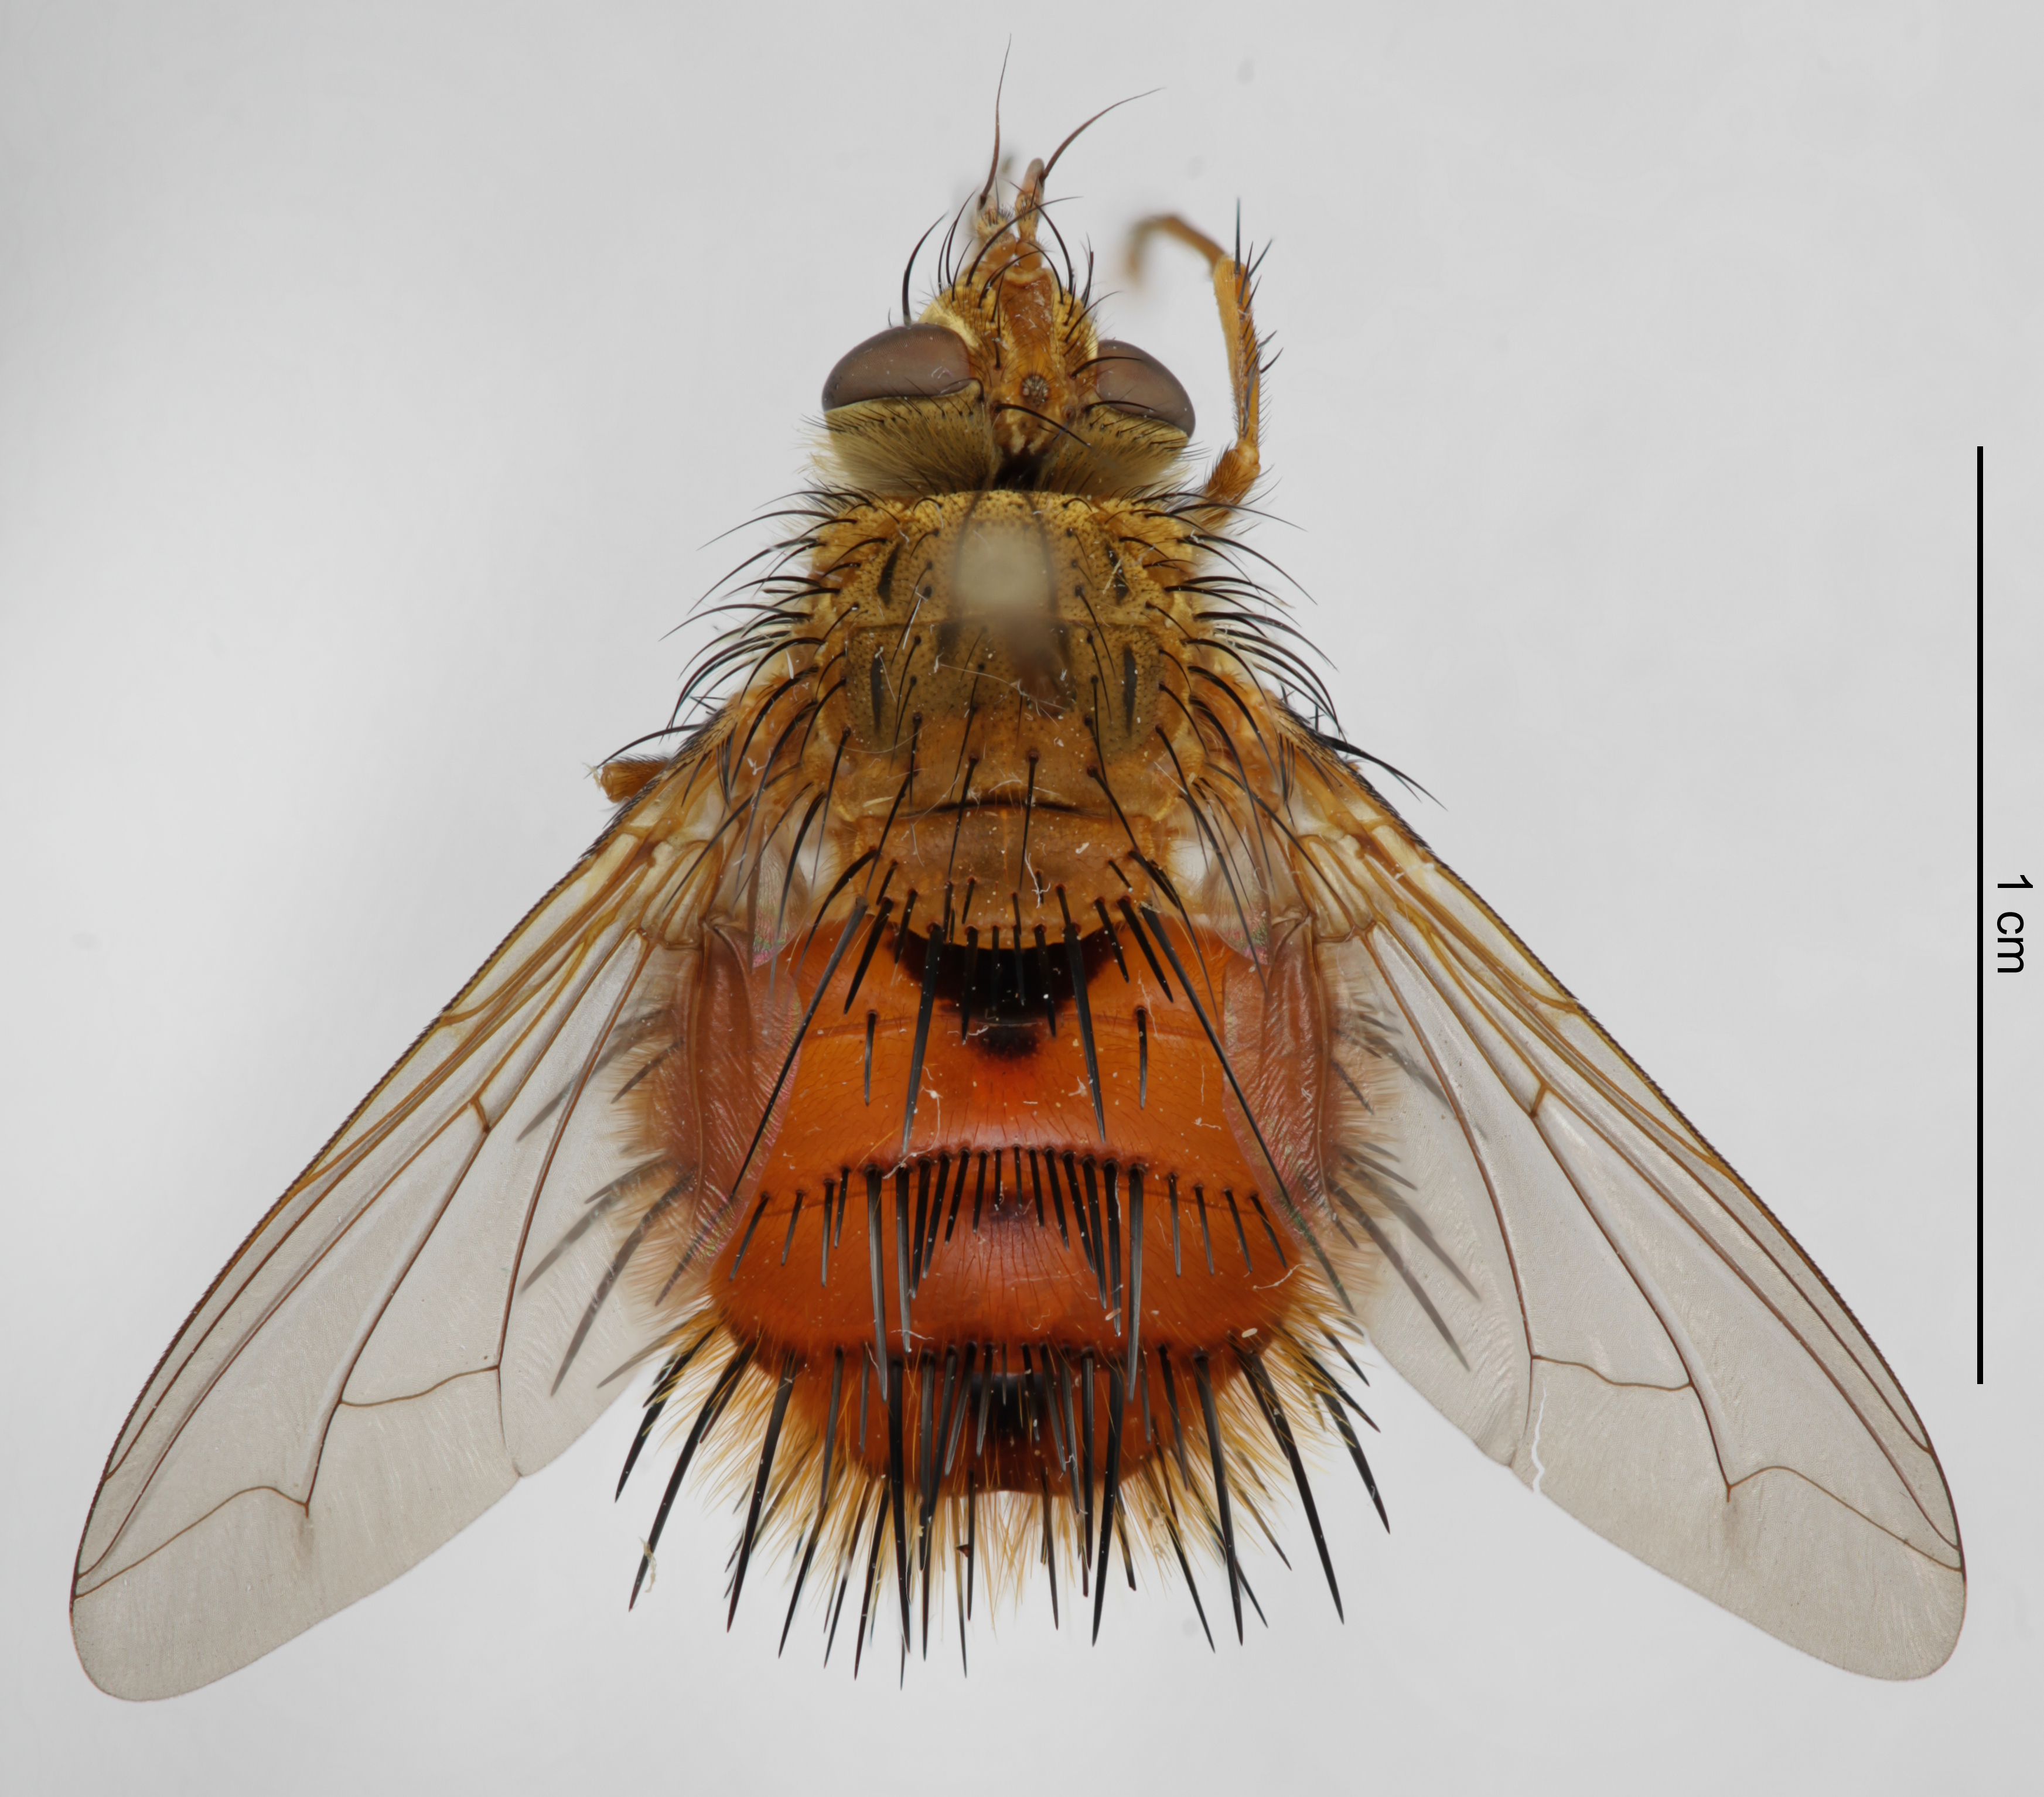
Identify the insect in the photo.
Adejeania vexatrix
